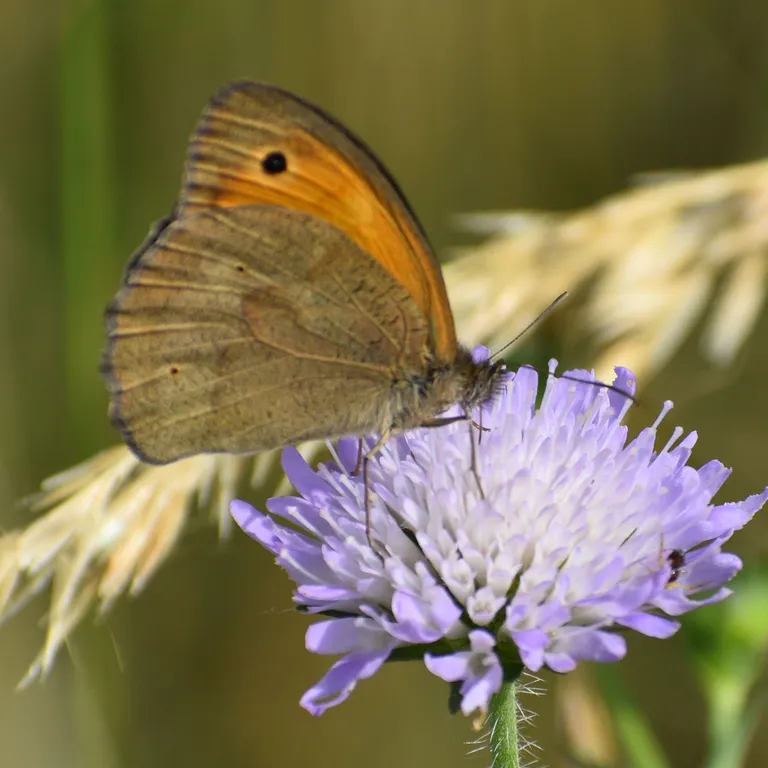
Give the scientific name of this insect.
Maniola jurtina
